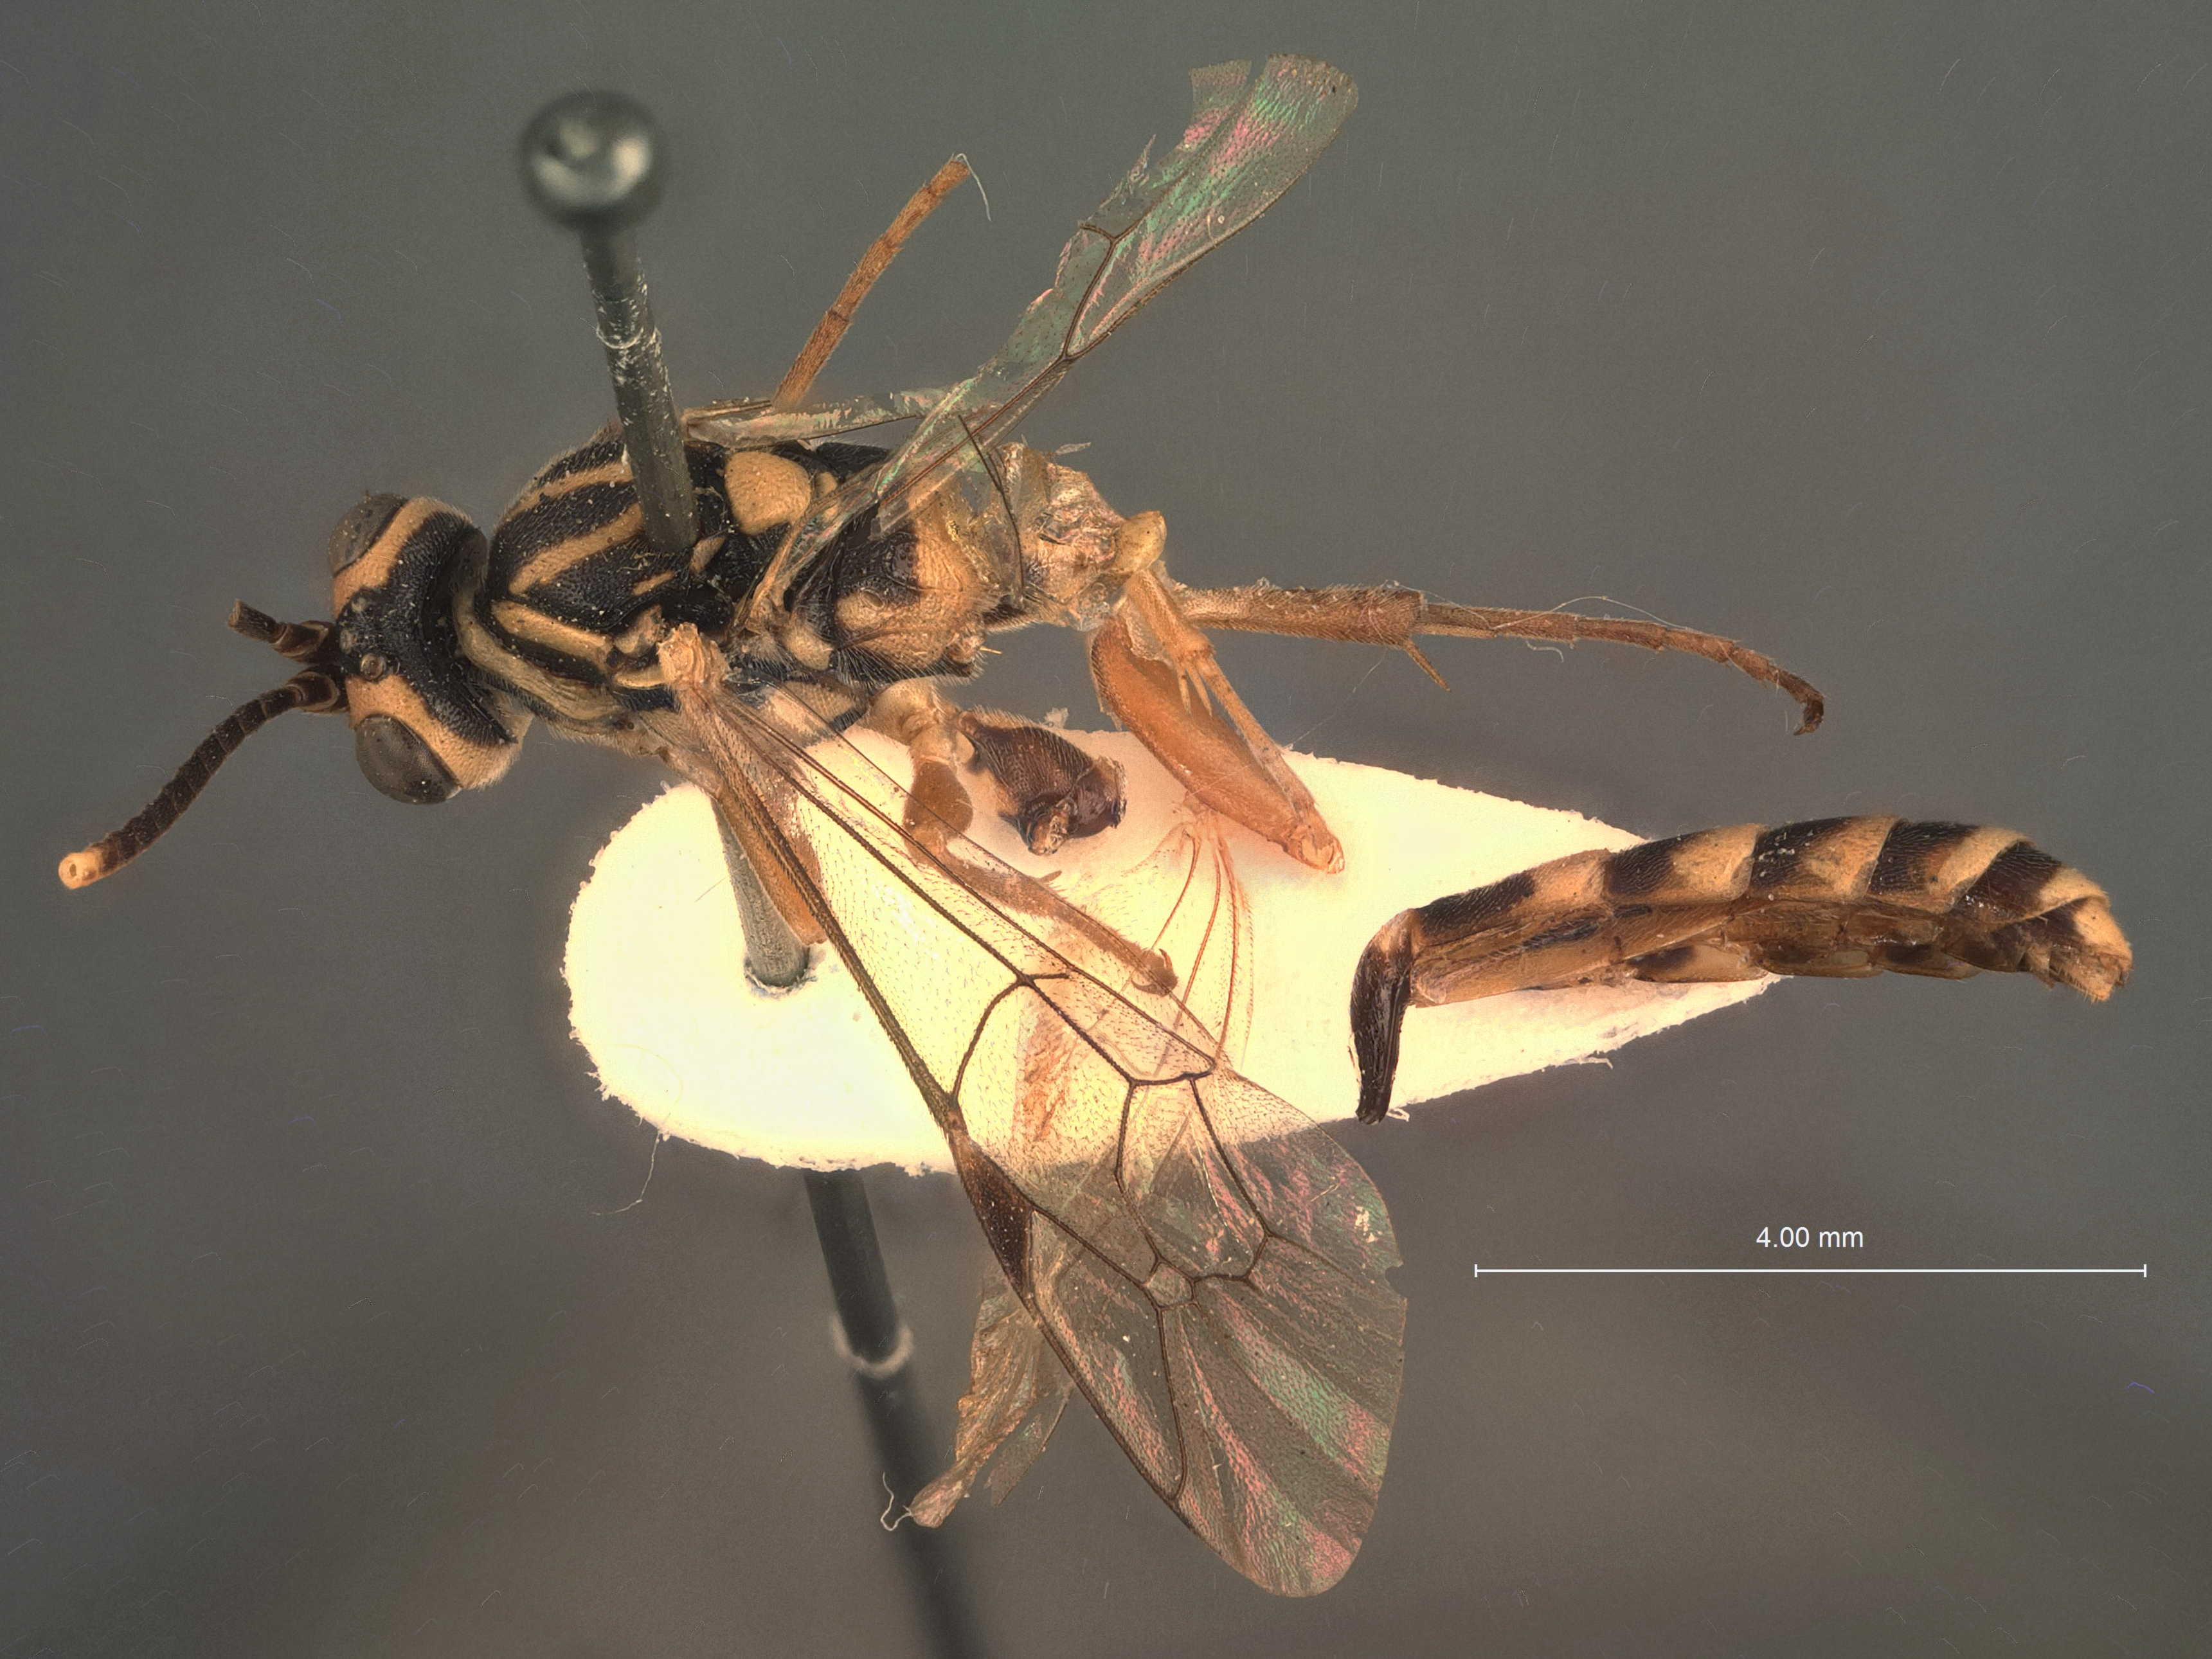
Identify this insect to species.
Ichneumon xanthogrammus
